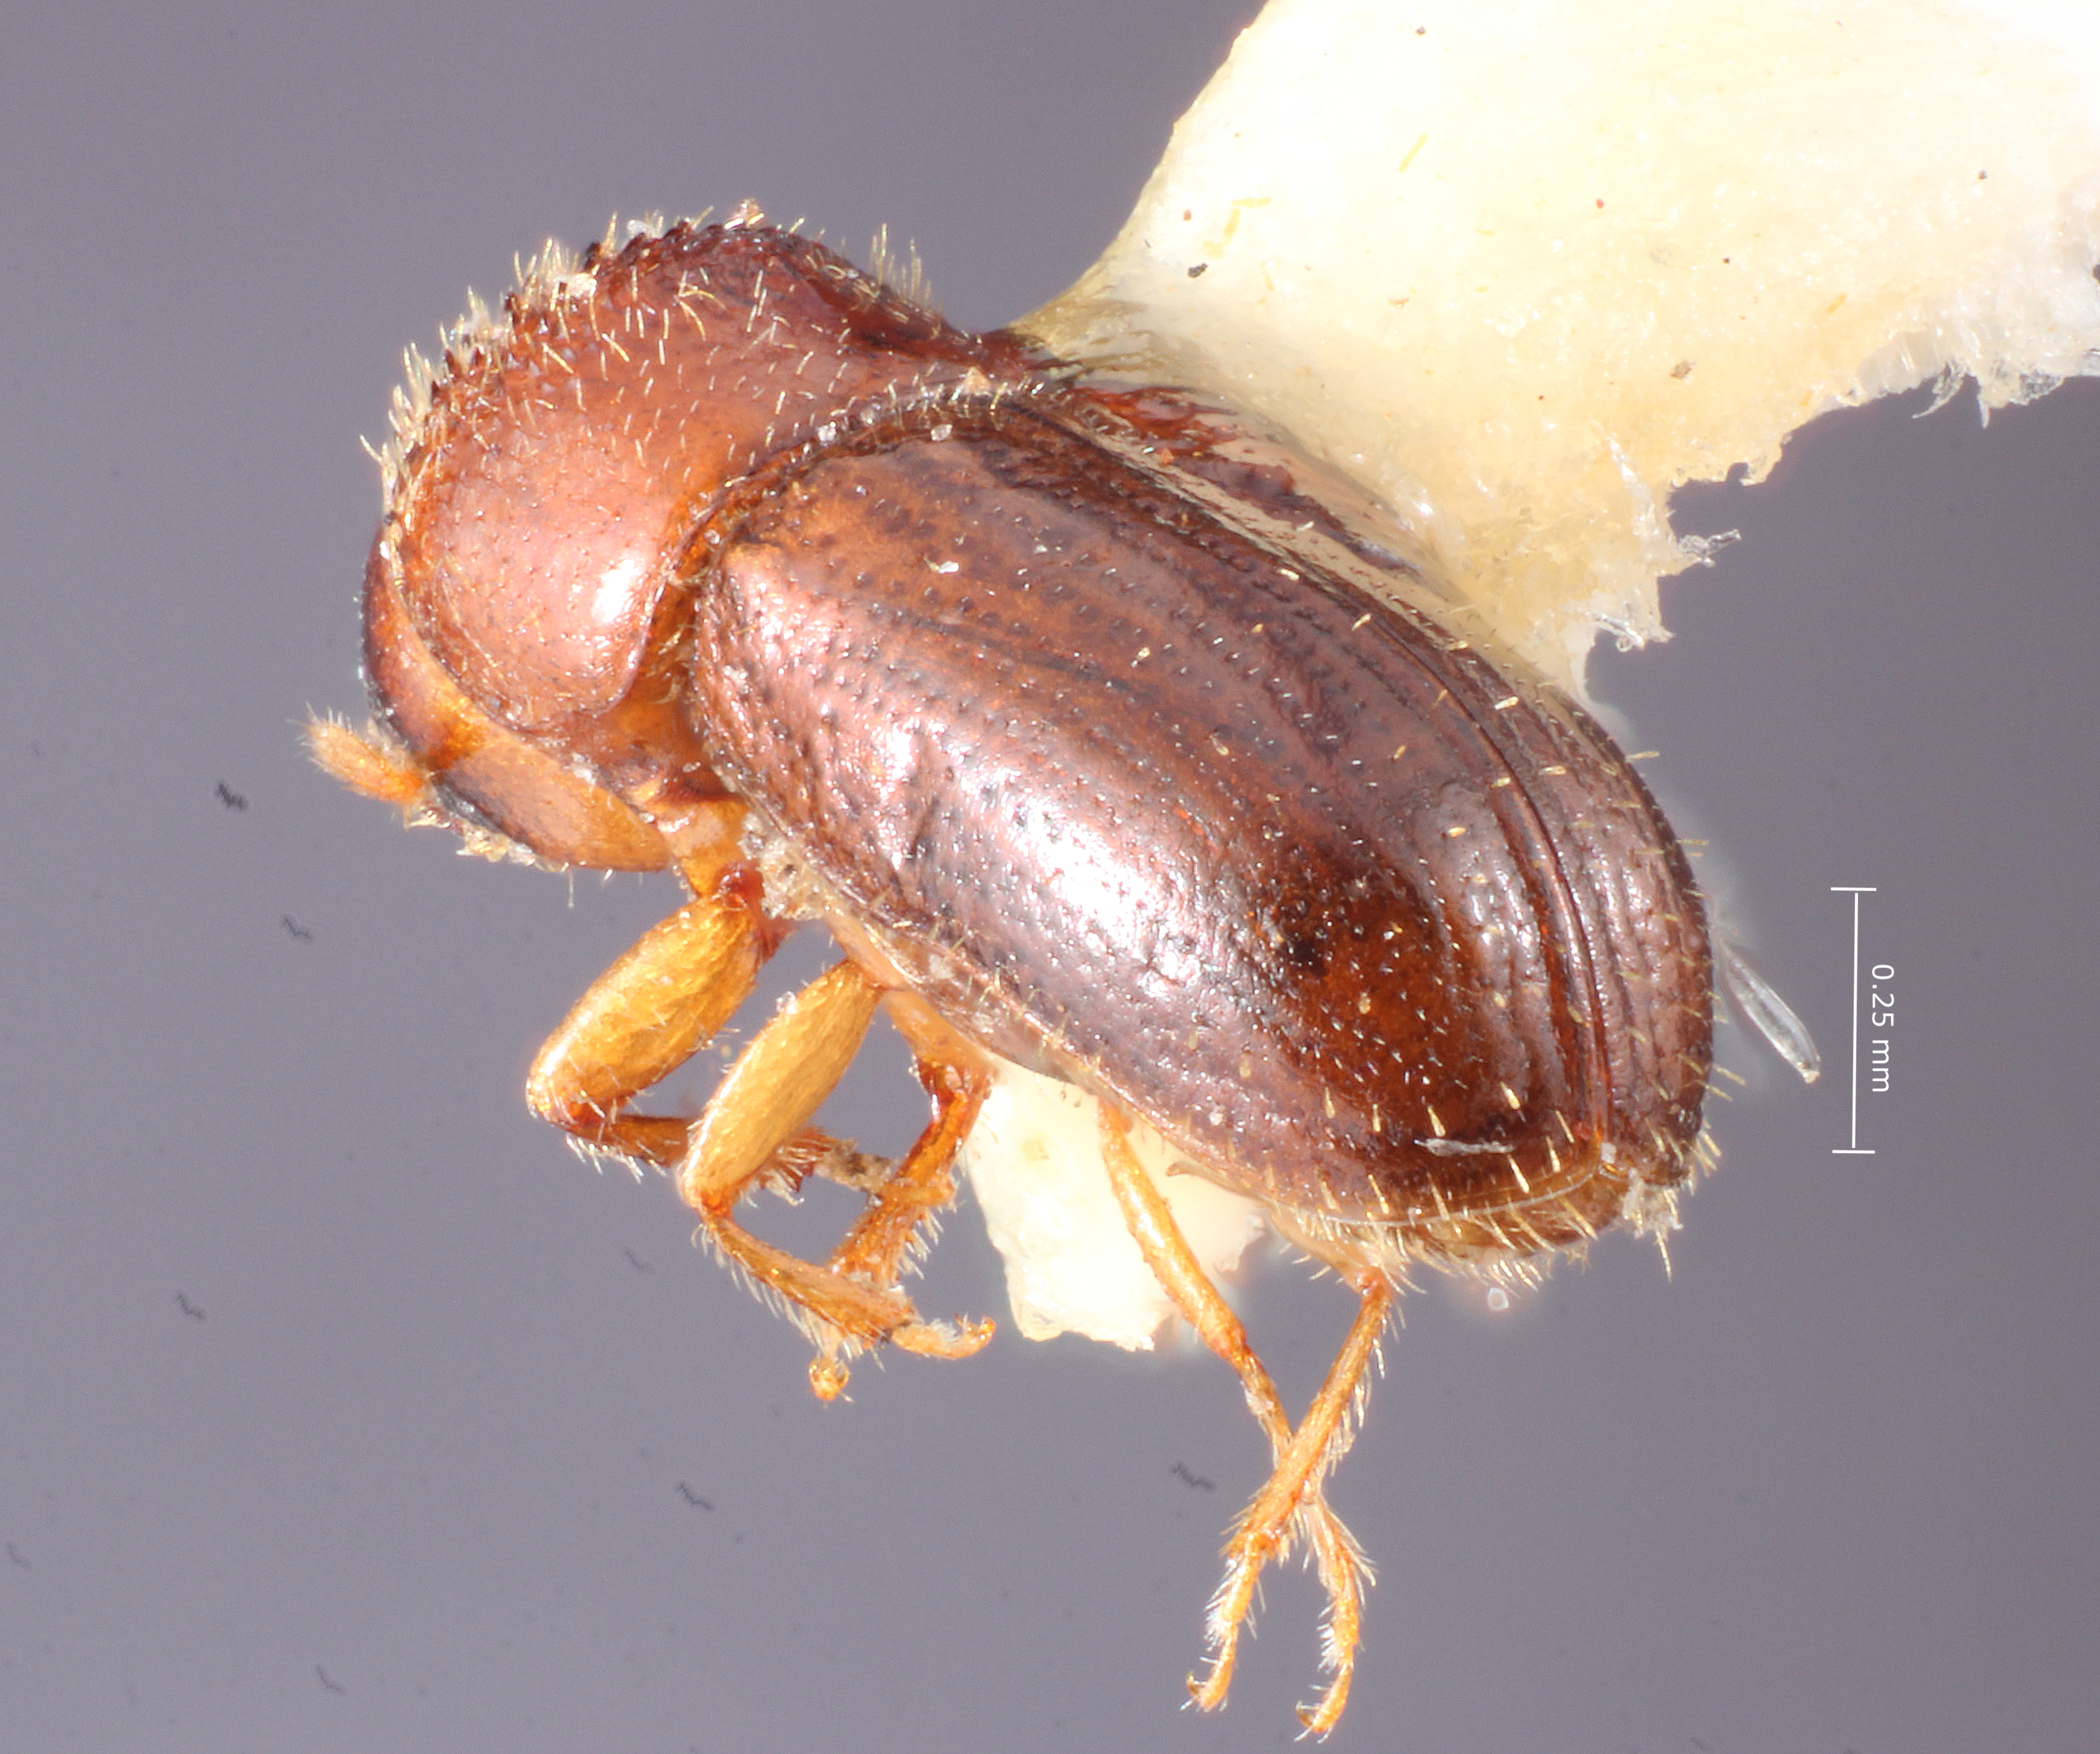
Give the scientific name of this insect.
Cryptocarenus lepidus
